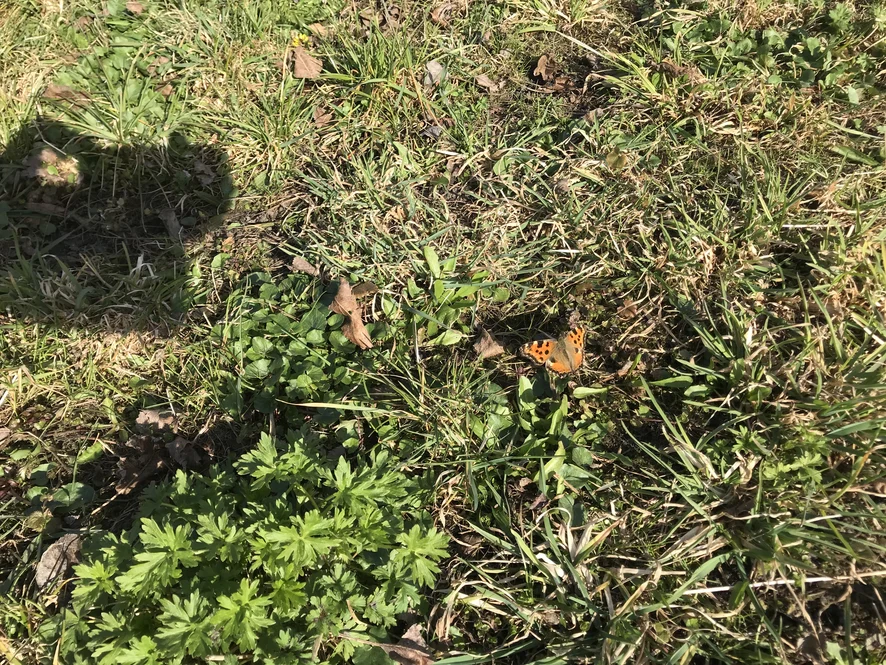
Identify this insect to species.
Nymphalis polychloros
